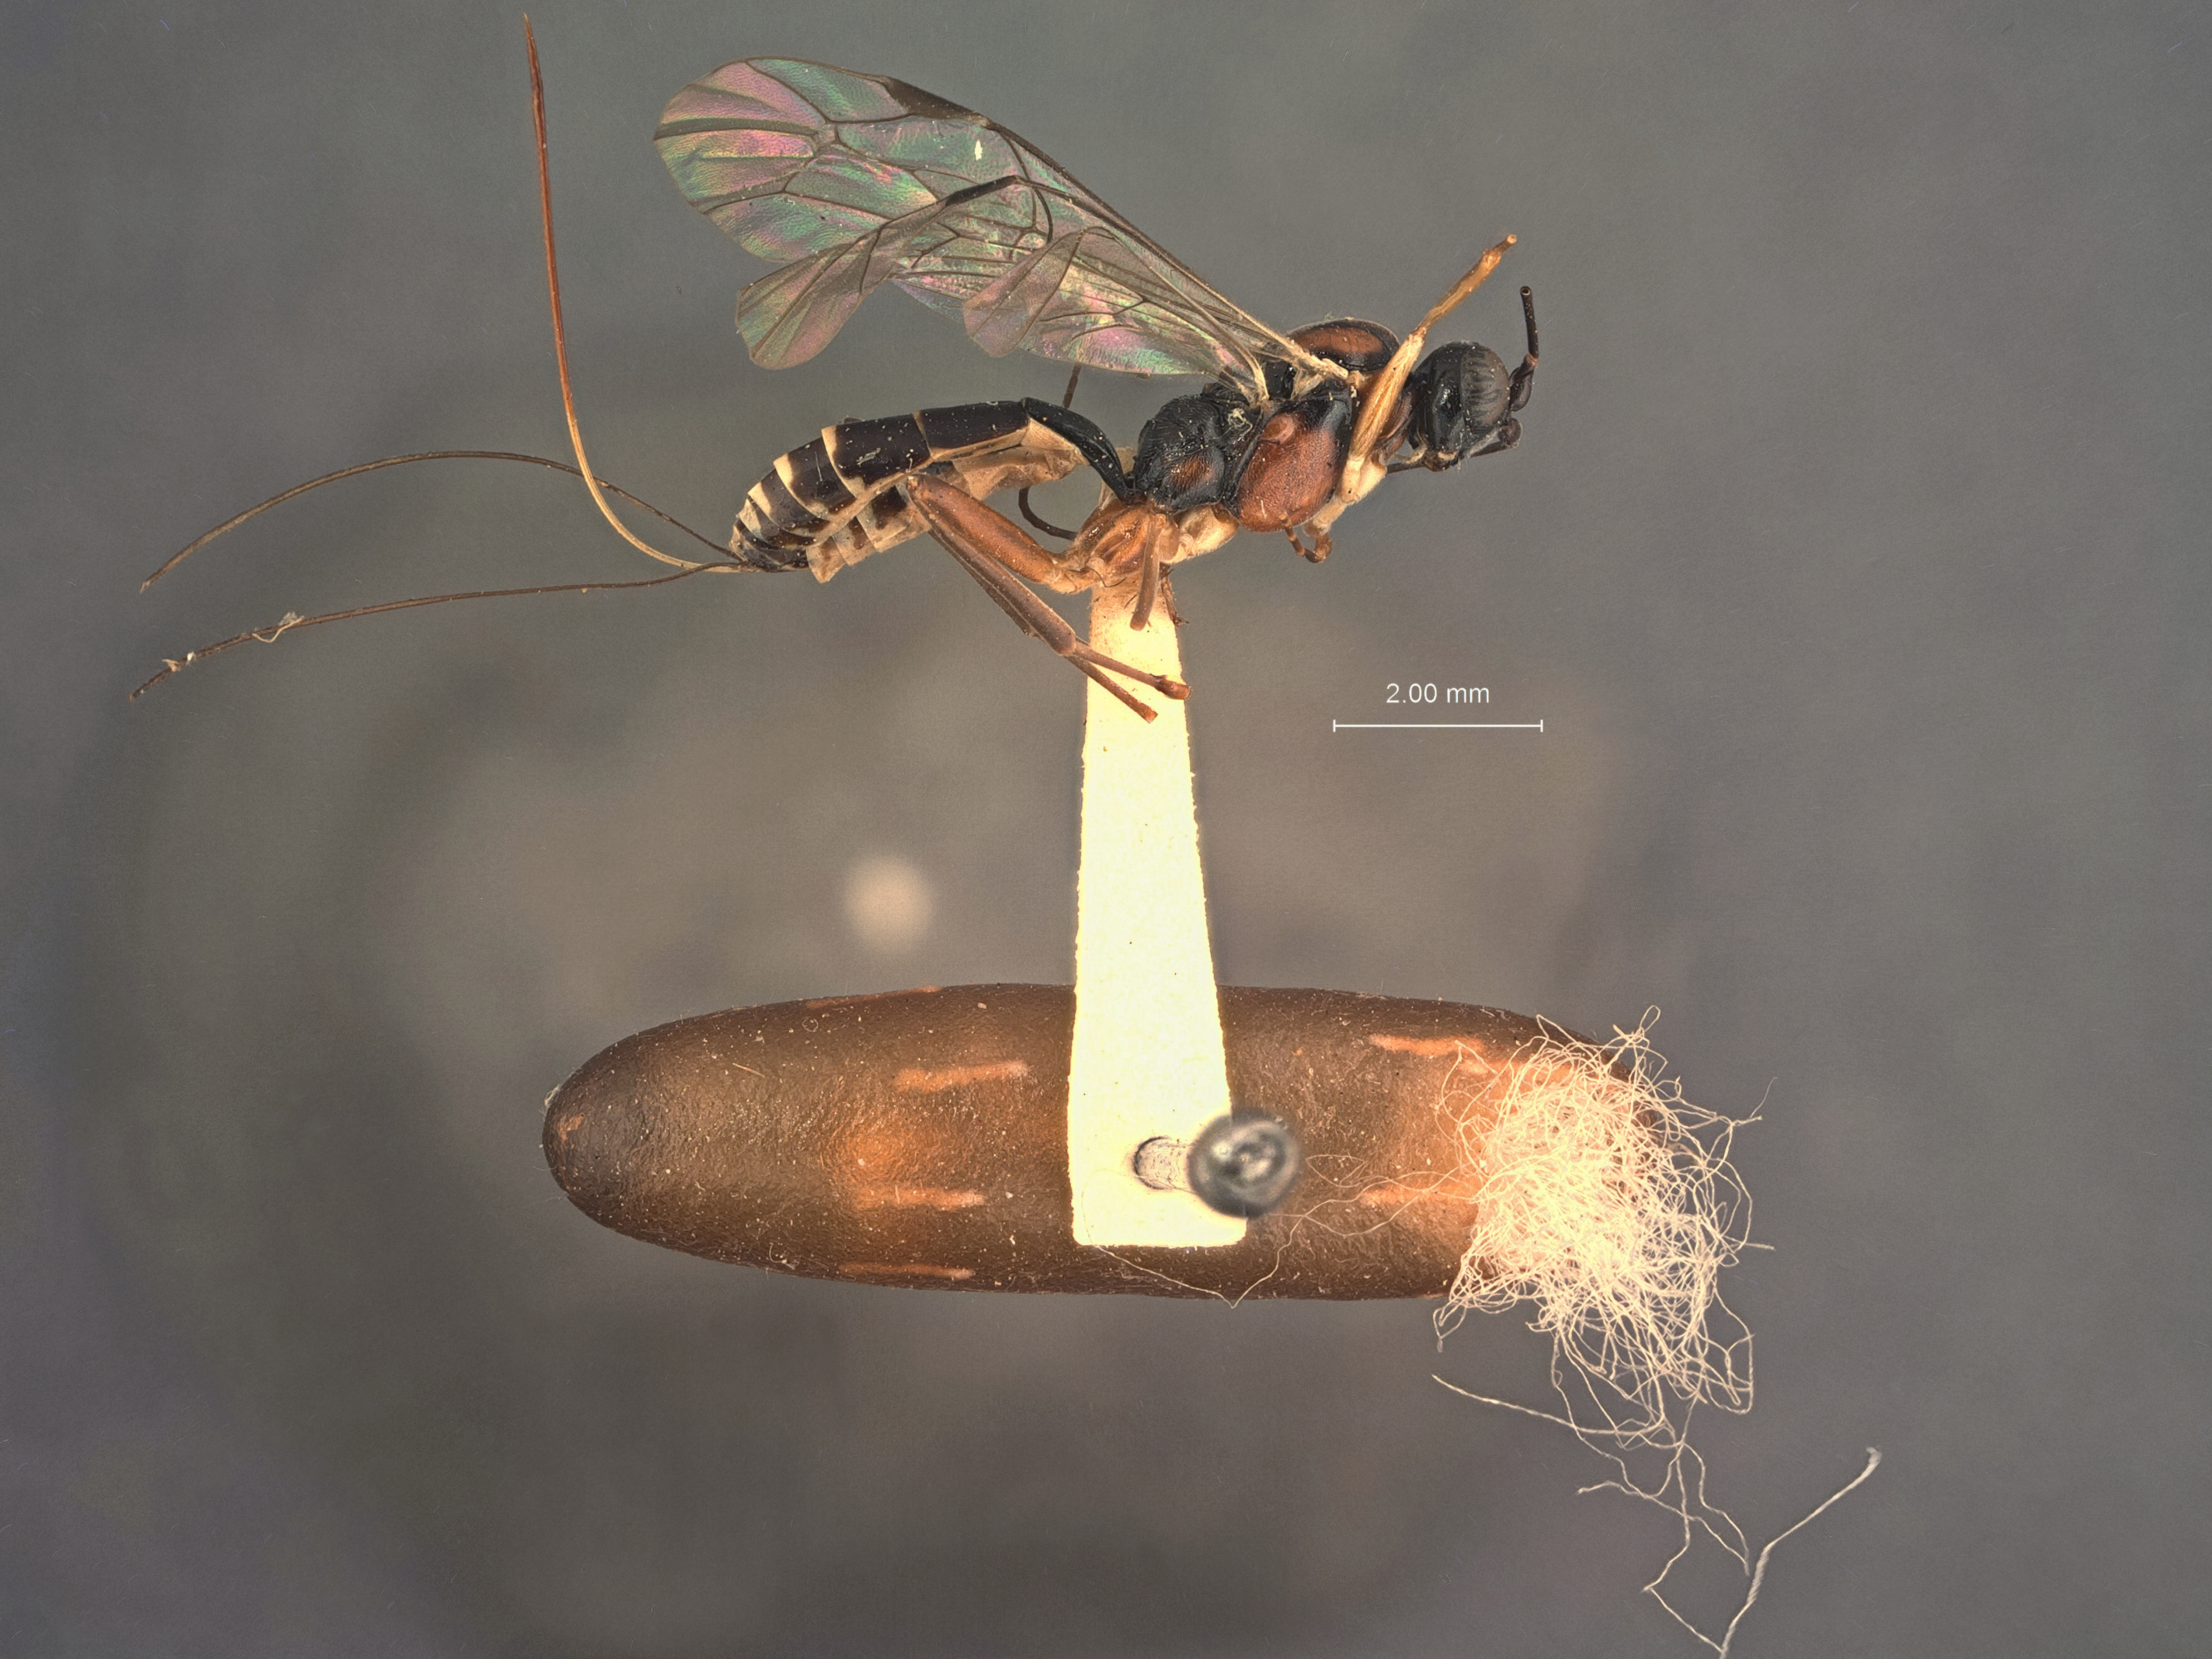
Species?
Amydraulax pulchra
